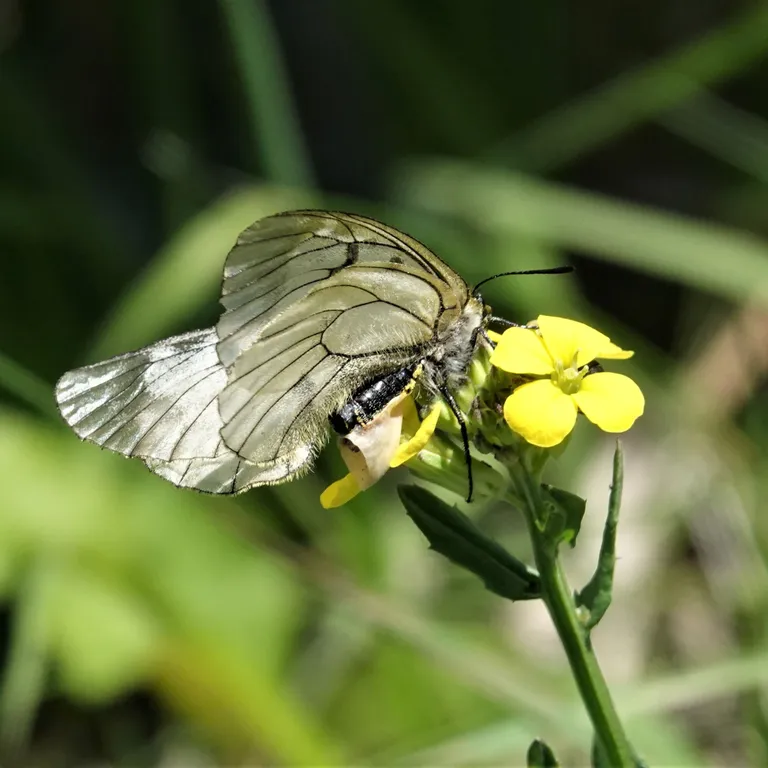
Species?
Parnassius mnemosyne
